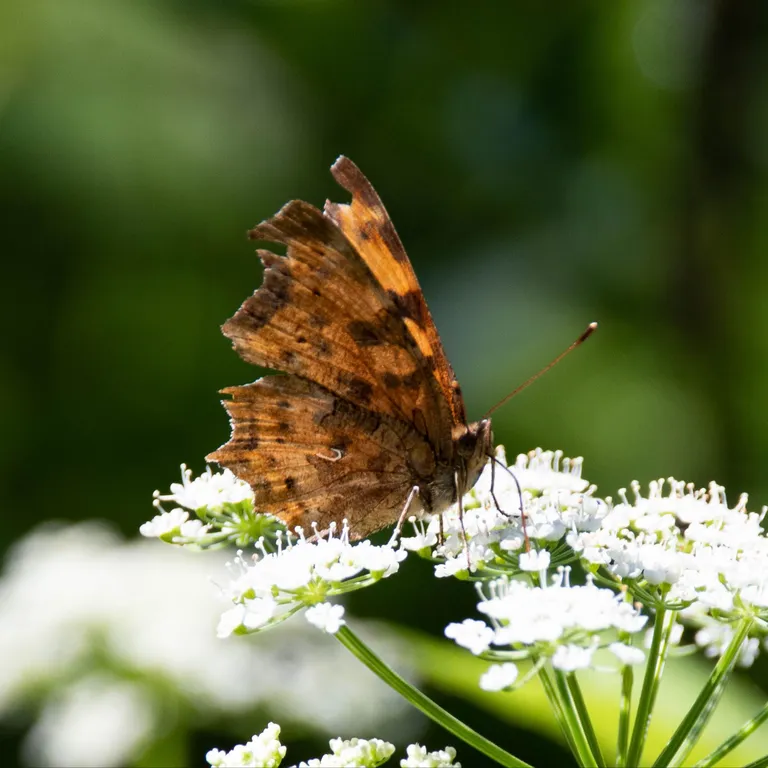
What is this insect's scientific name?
Polygonia c-album
